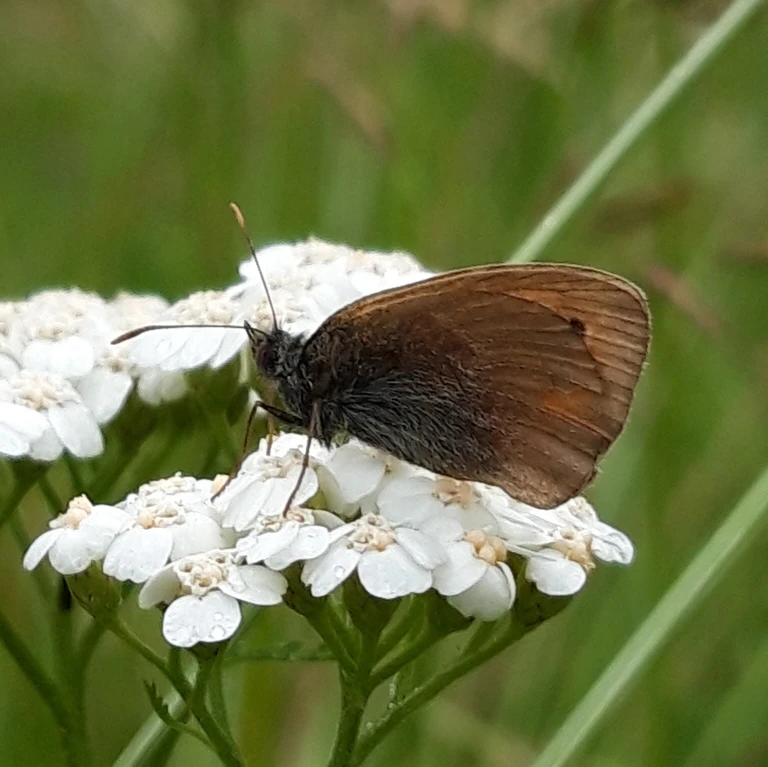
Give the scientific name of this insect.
Coenonympha pamphilus
